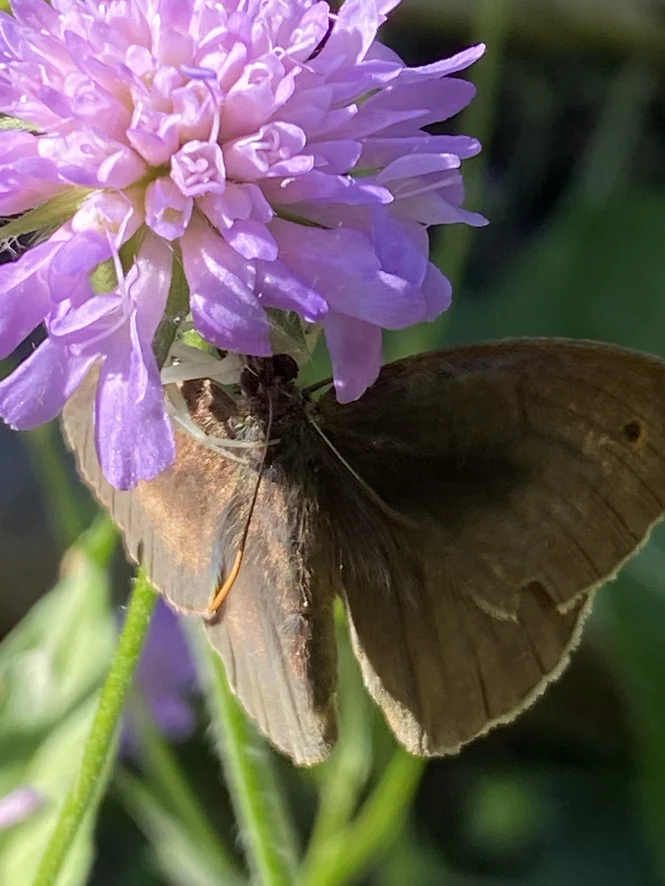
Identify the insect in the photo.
Maniola jurtina
